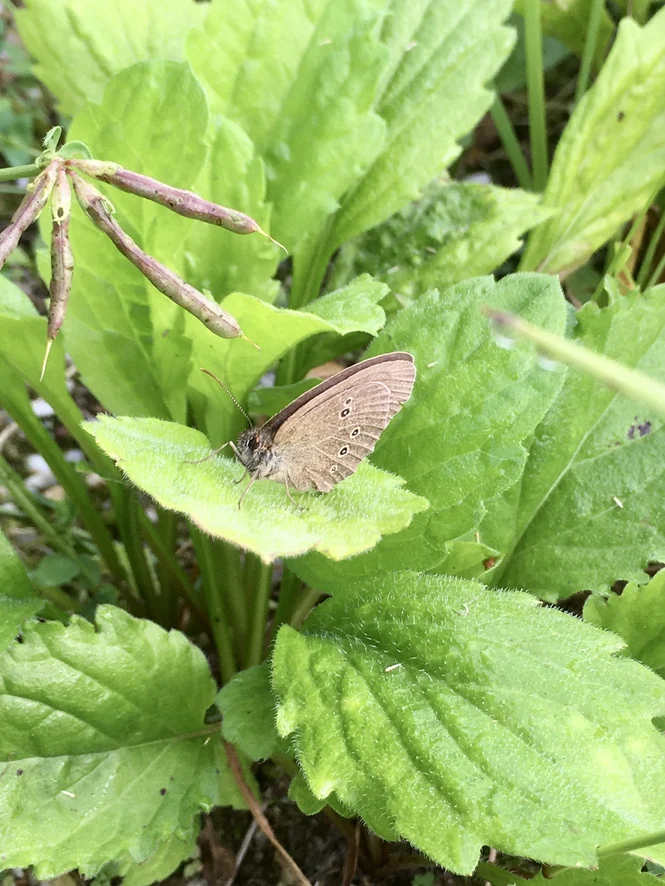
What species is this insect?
Aphantopus hyperantus
